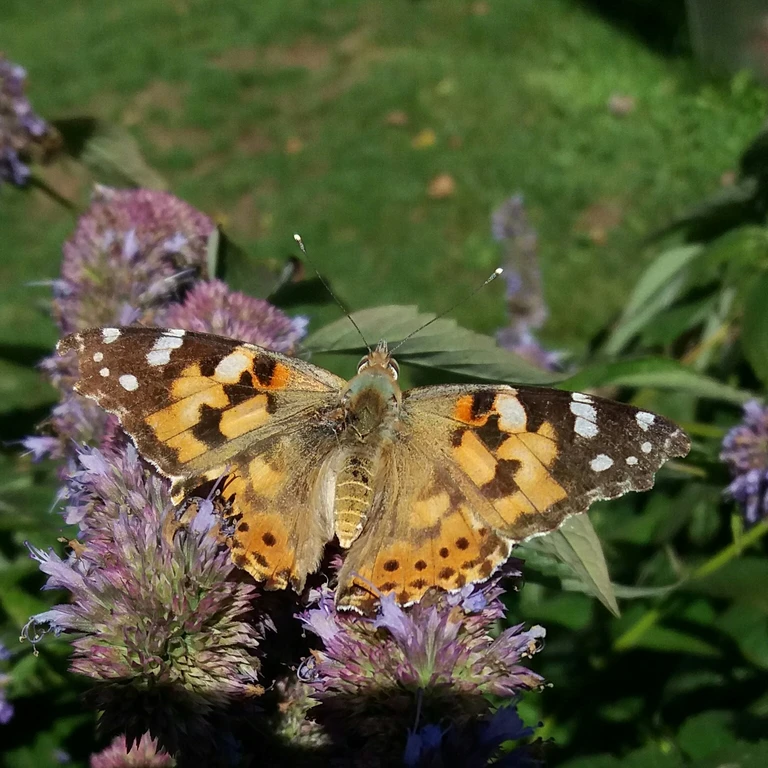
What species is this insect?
Vanessa cardui
